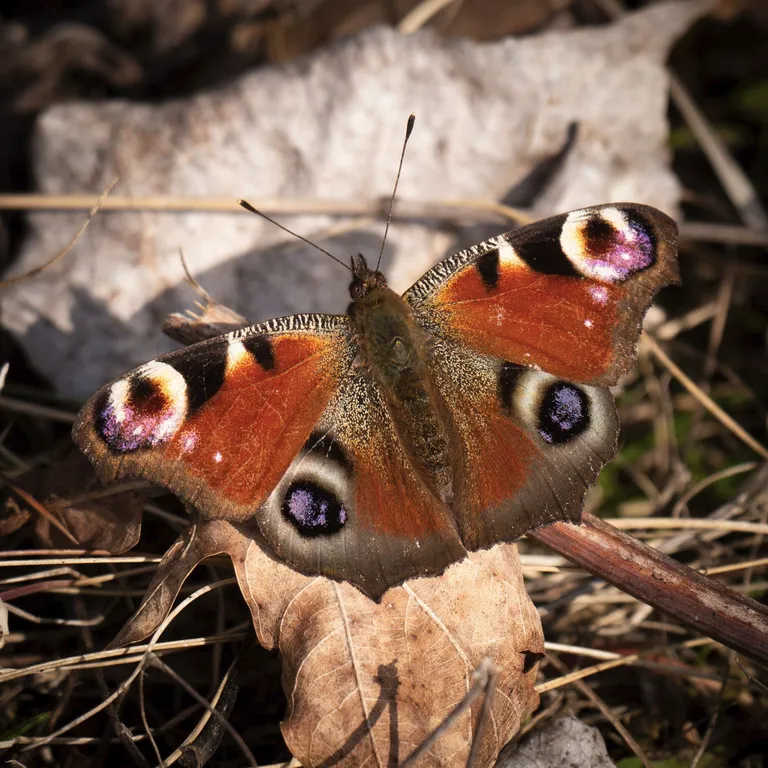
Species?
Aglais io
